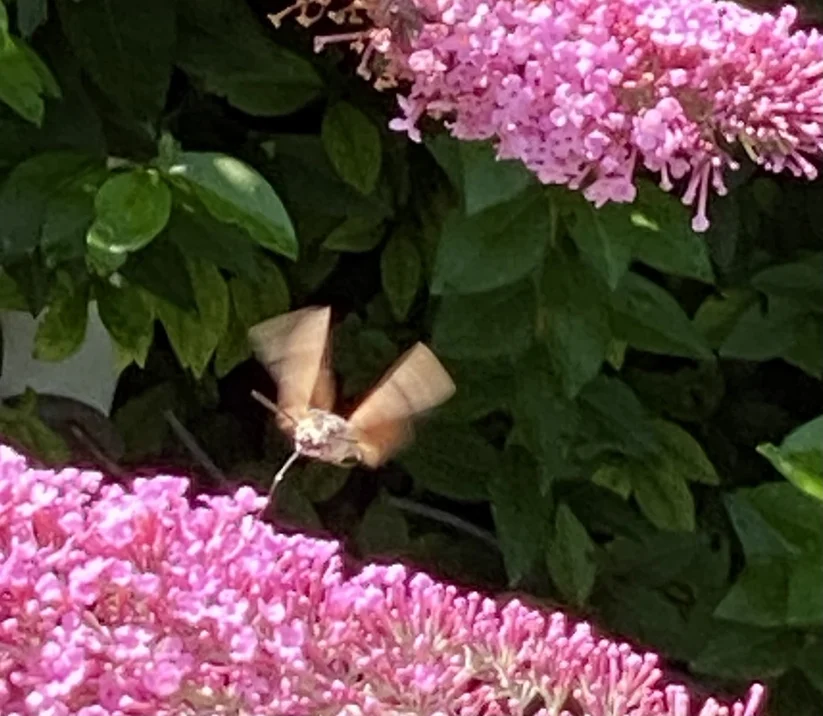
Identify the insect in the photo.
Macroglossum stellatarum
